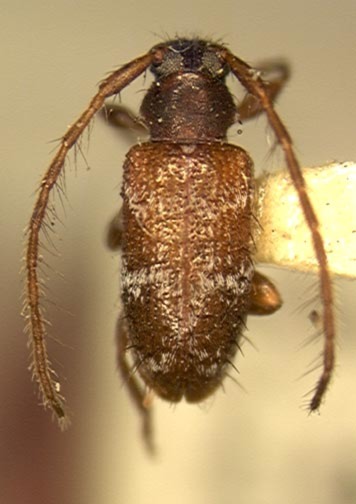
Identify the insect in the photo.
Exocentrus basirufus
